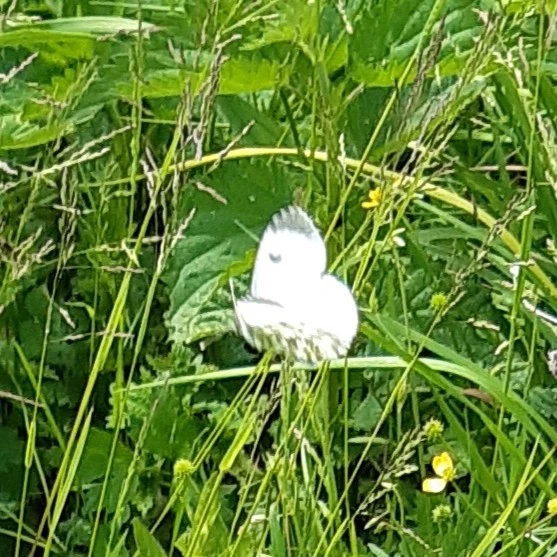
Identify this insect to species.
Anthocharis cardamines
